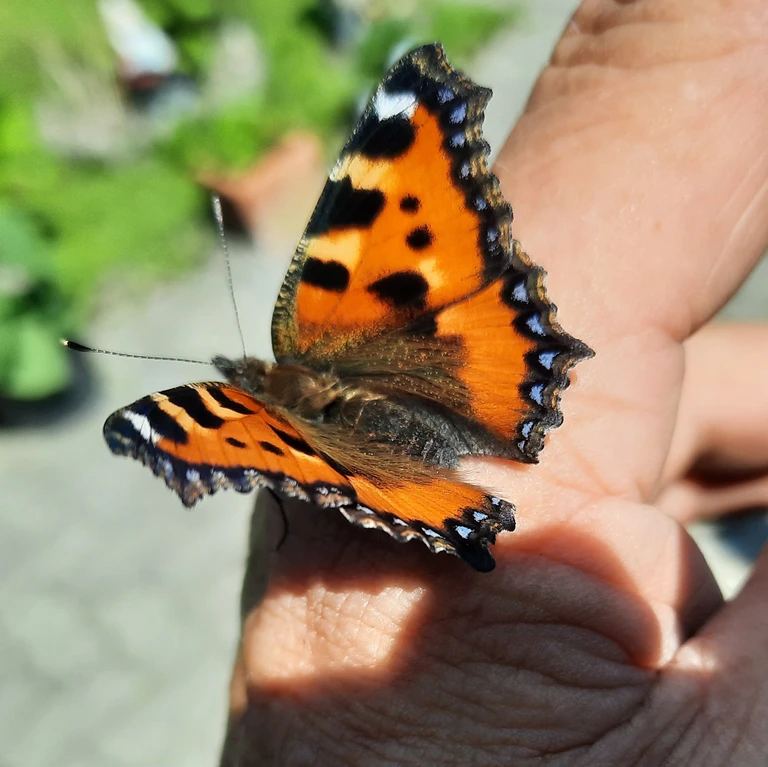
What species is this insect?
Aglais urticae
